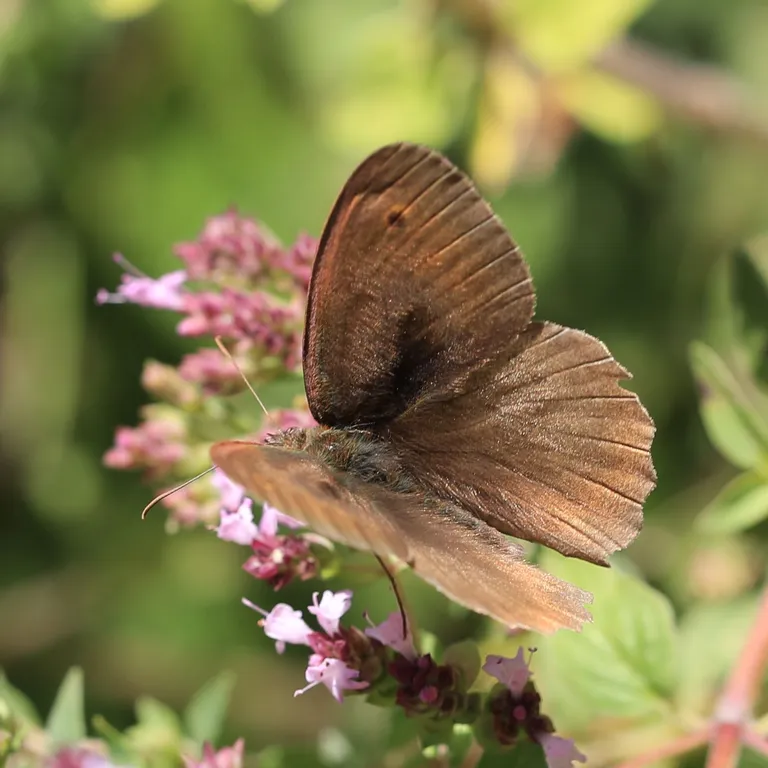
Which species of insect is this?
Maniola jurtina
